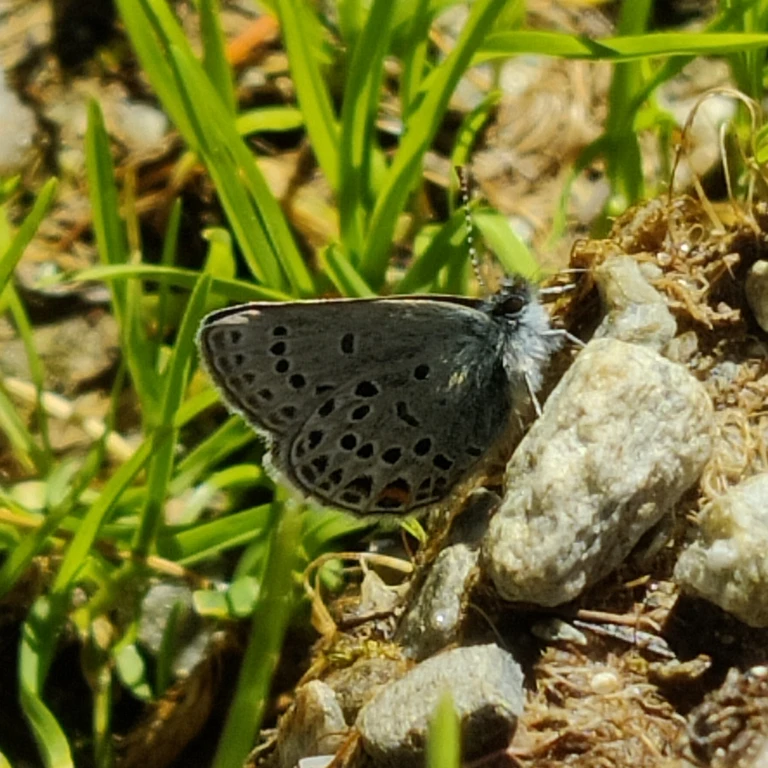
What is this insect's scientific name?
Agriades optilete (also Vacciniina optilete)
